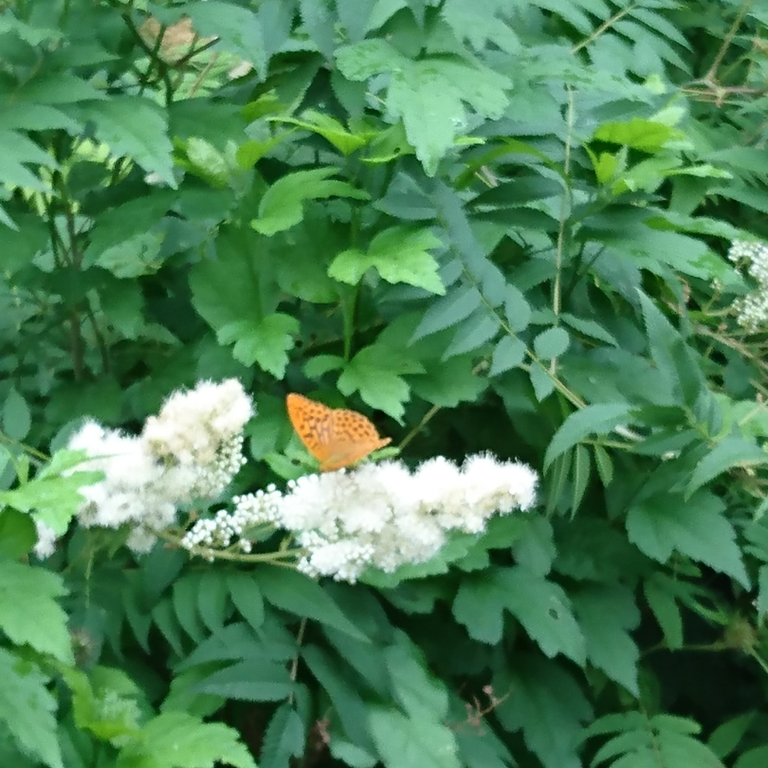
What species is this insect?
Argynnis paphia
